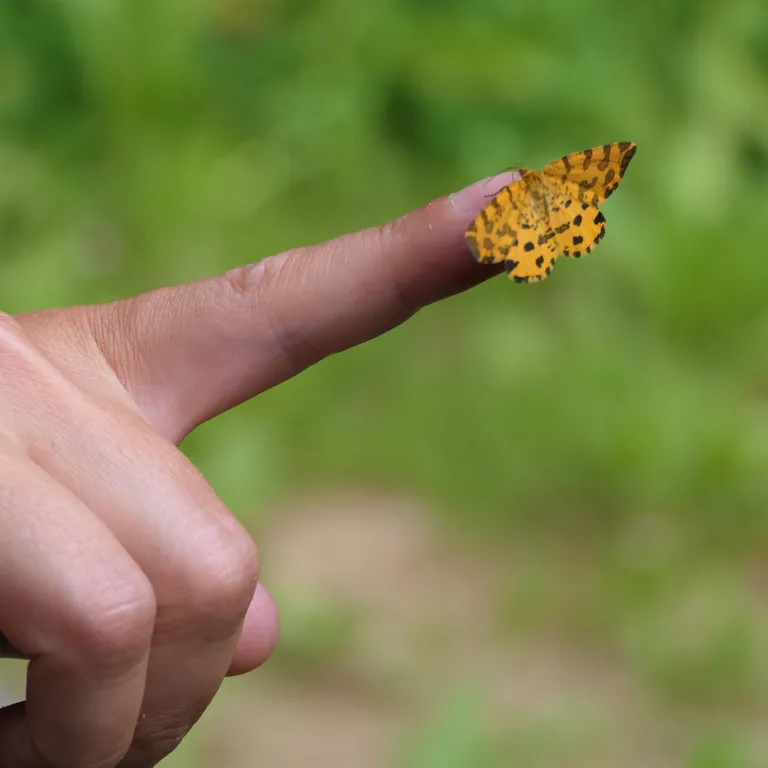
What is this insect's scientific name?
Pseudopanthera macularia
